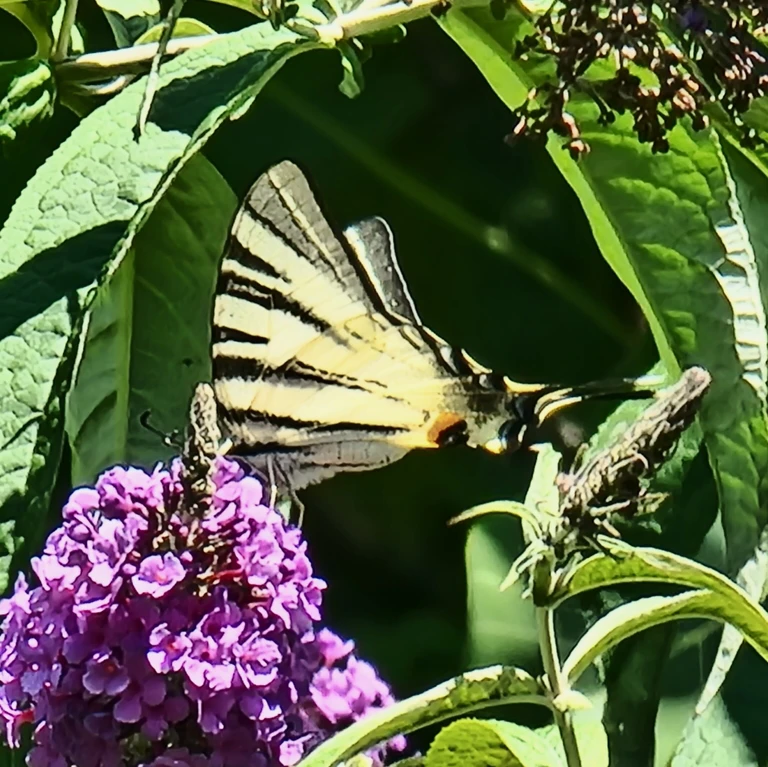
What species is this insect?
Iphiclides podalirius
